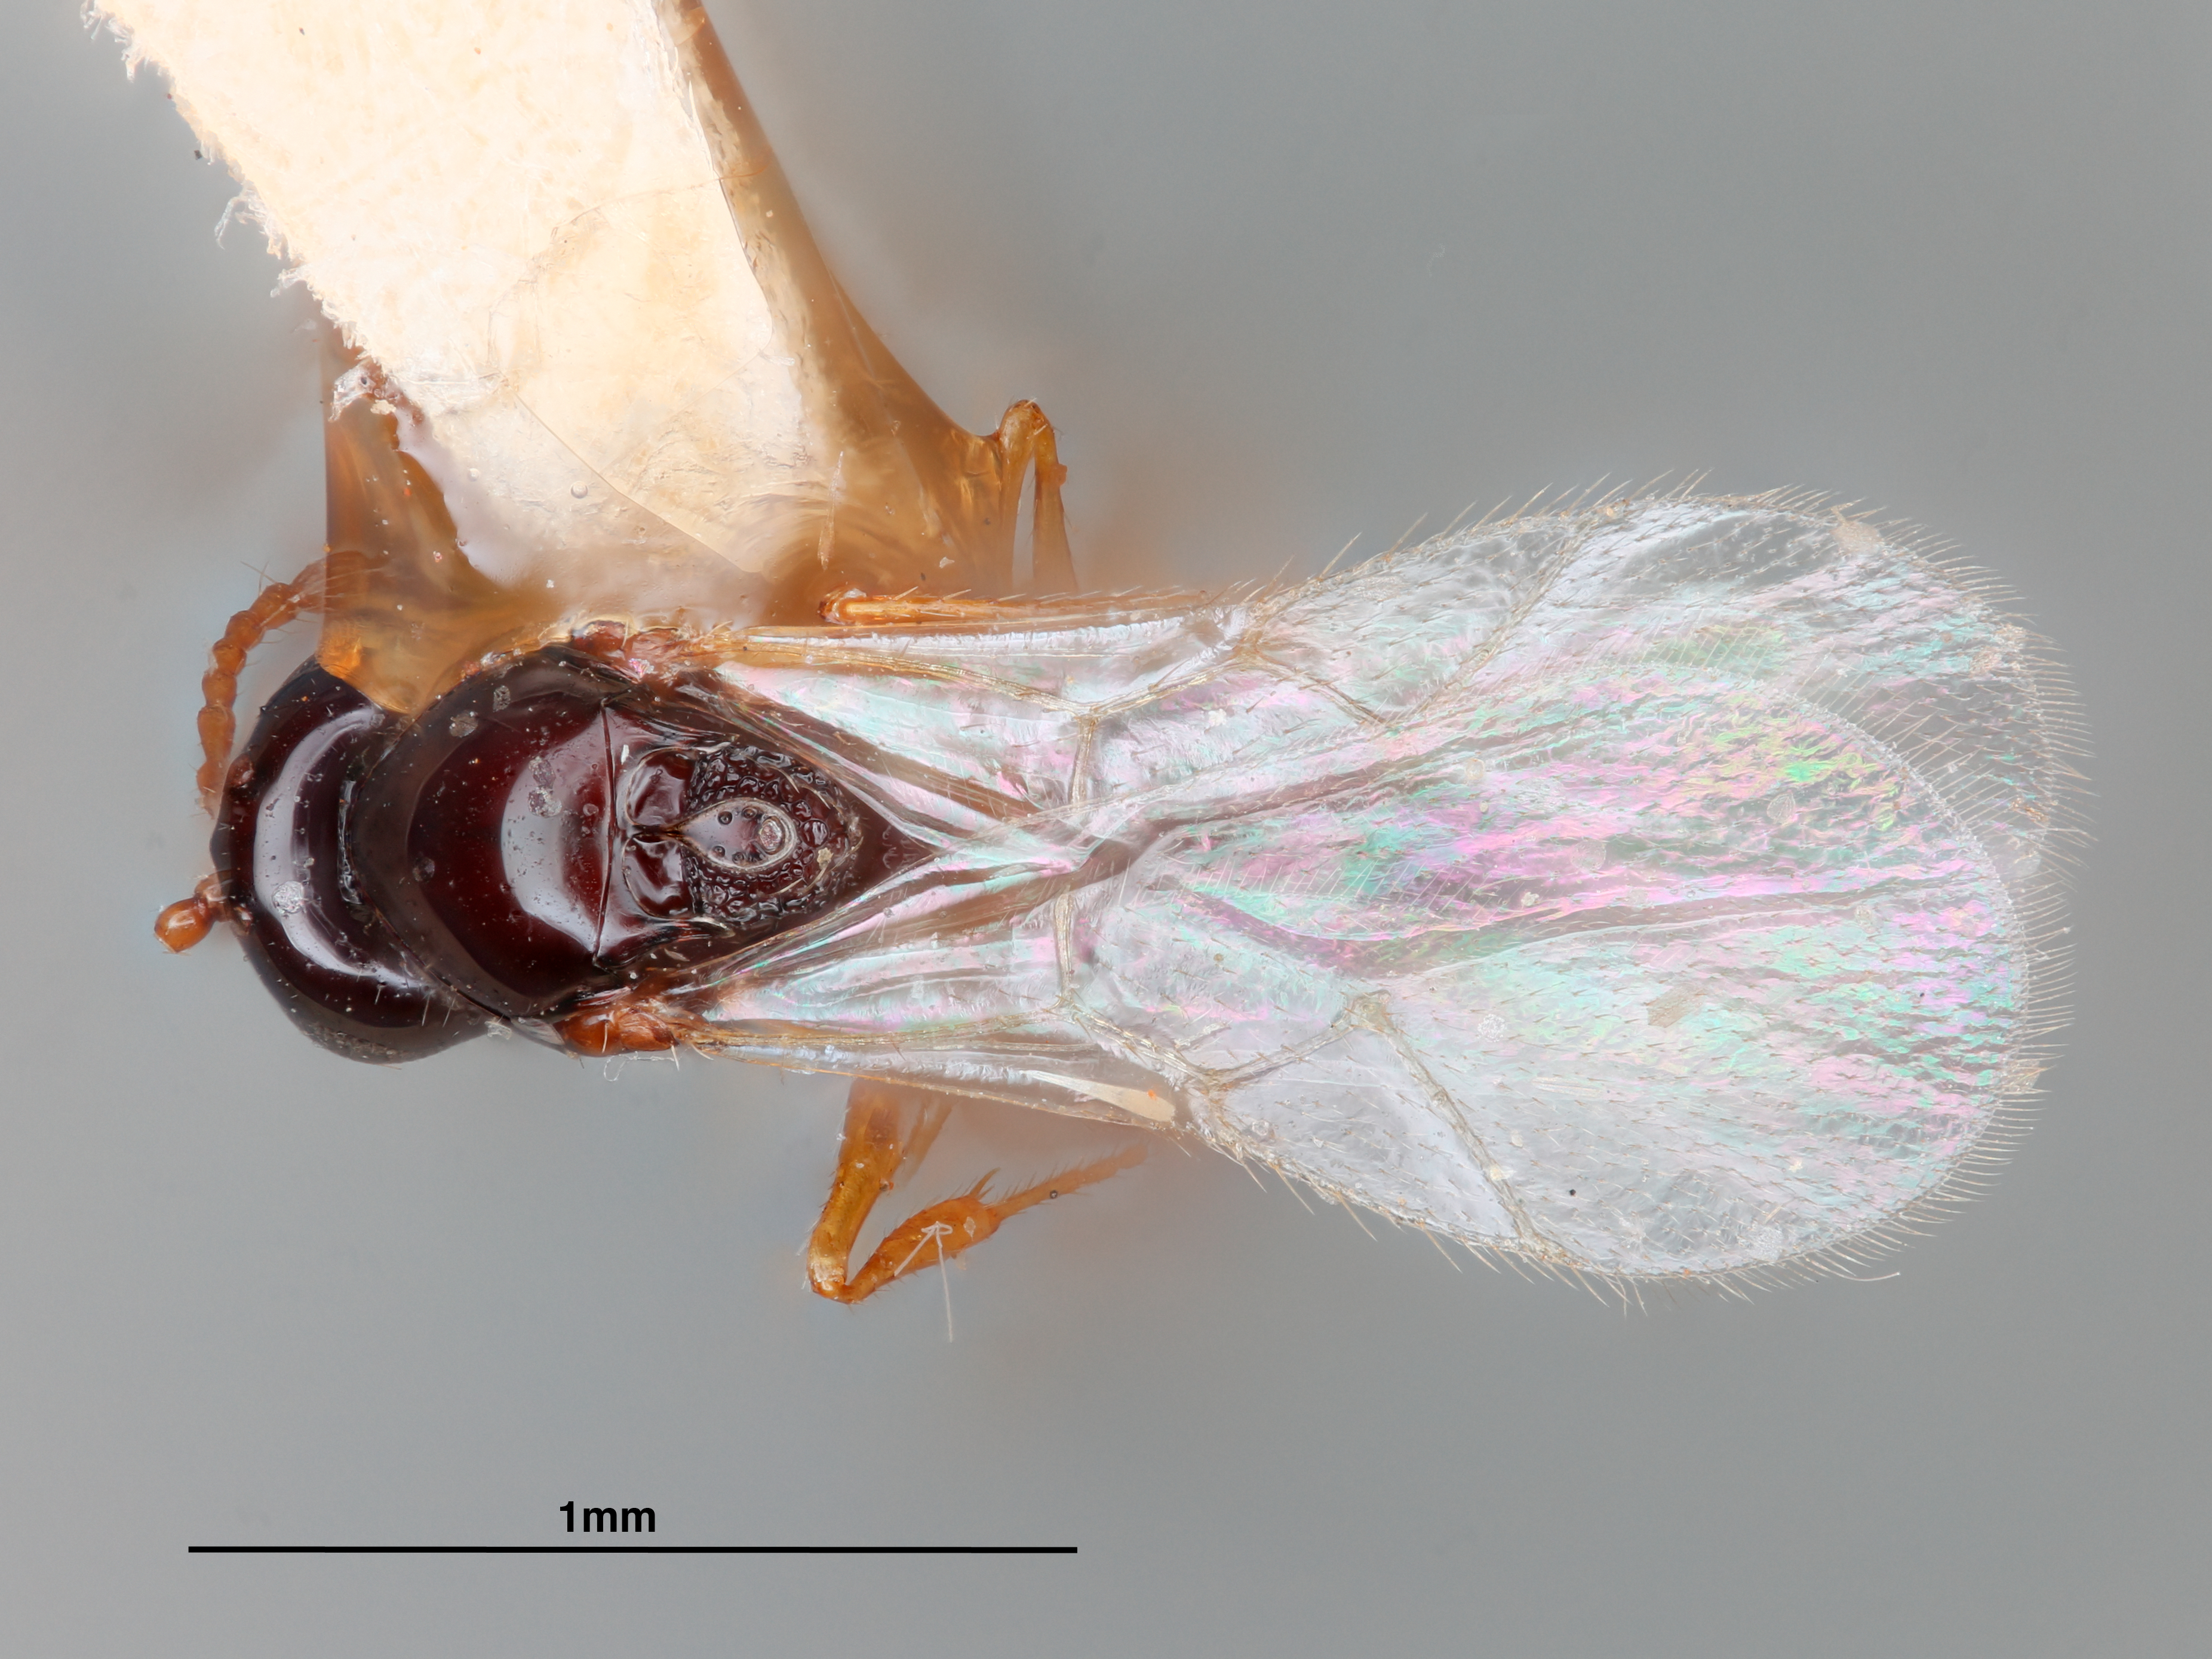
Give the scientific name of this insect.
Pseudeucoila weldi
